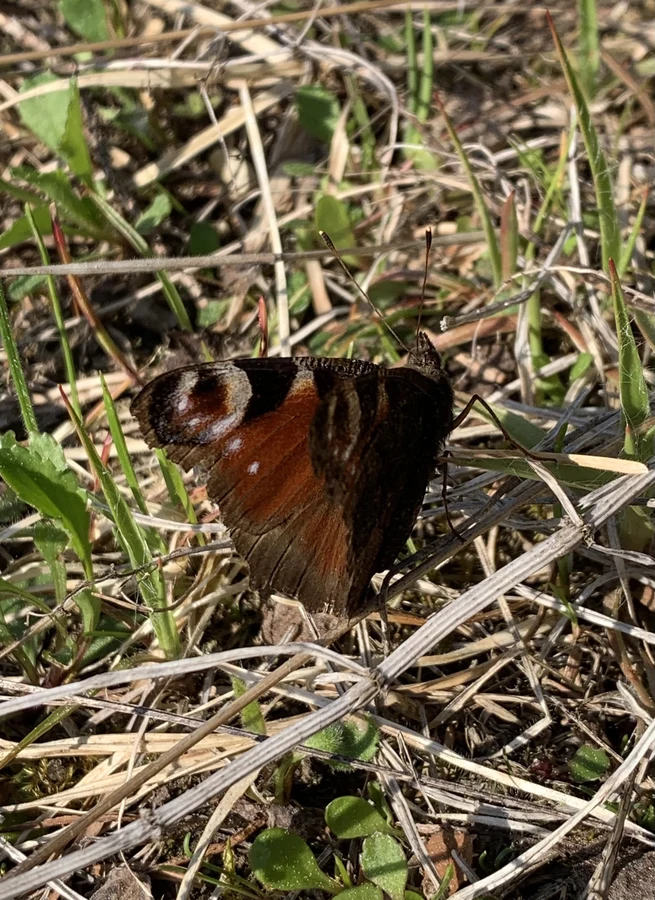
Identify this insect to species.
Aglais io
